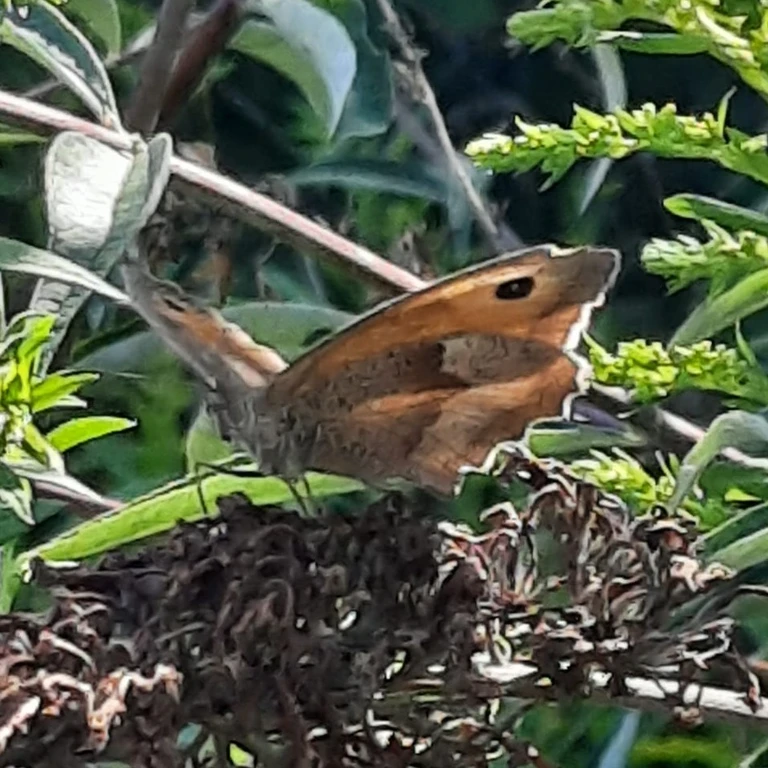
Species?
Maniola jurtina
